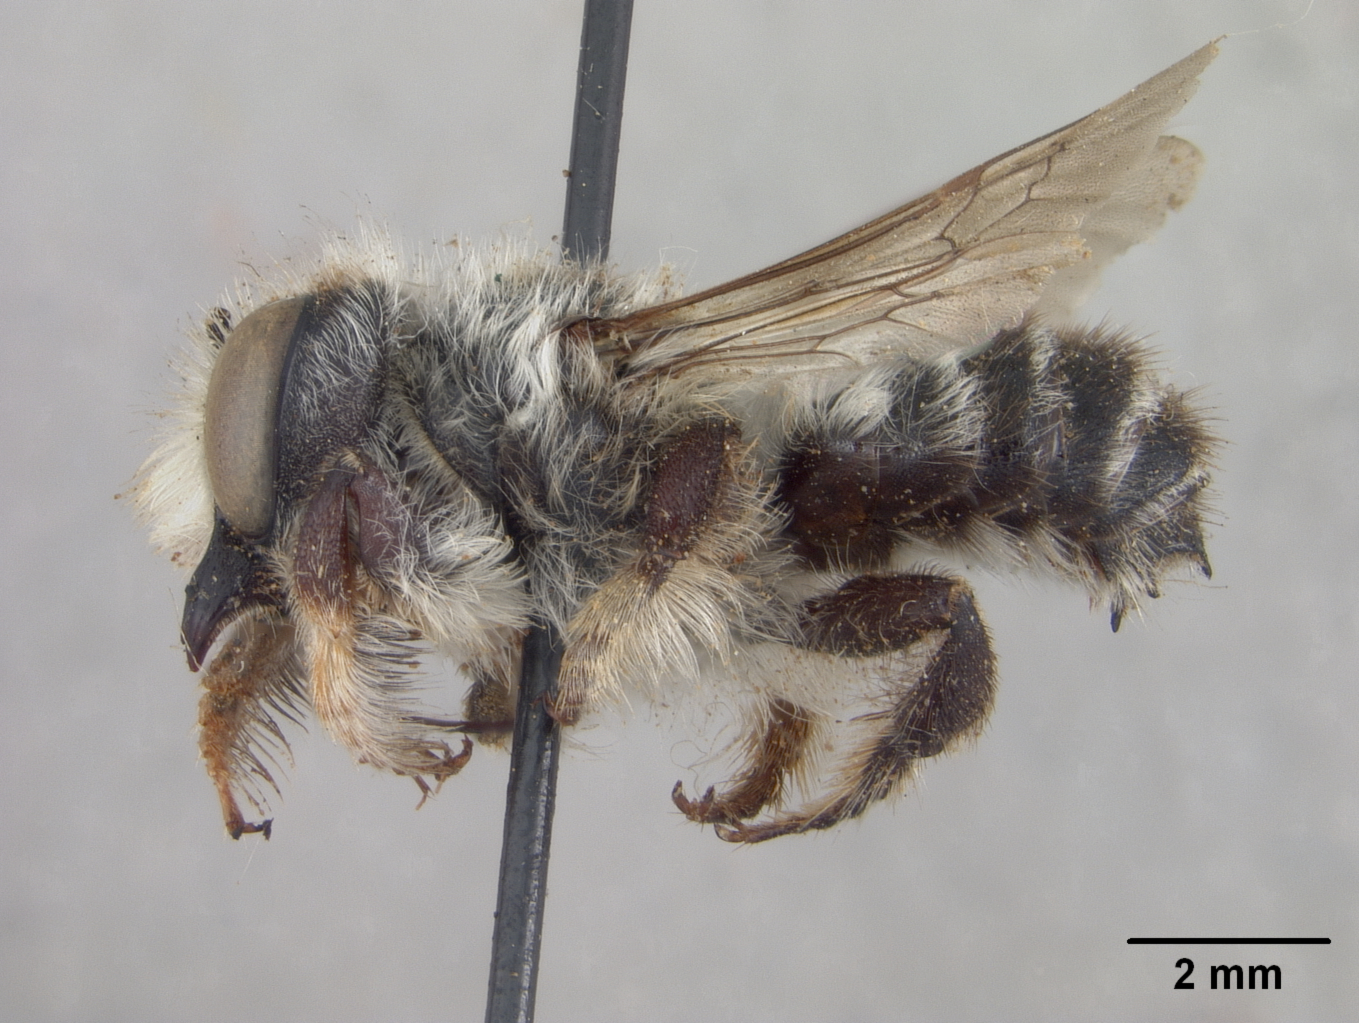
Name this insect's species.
Megachile angelica
